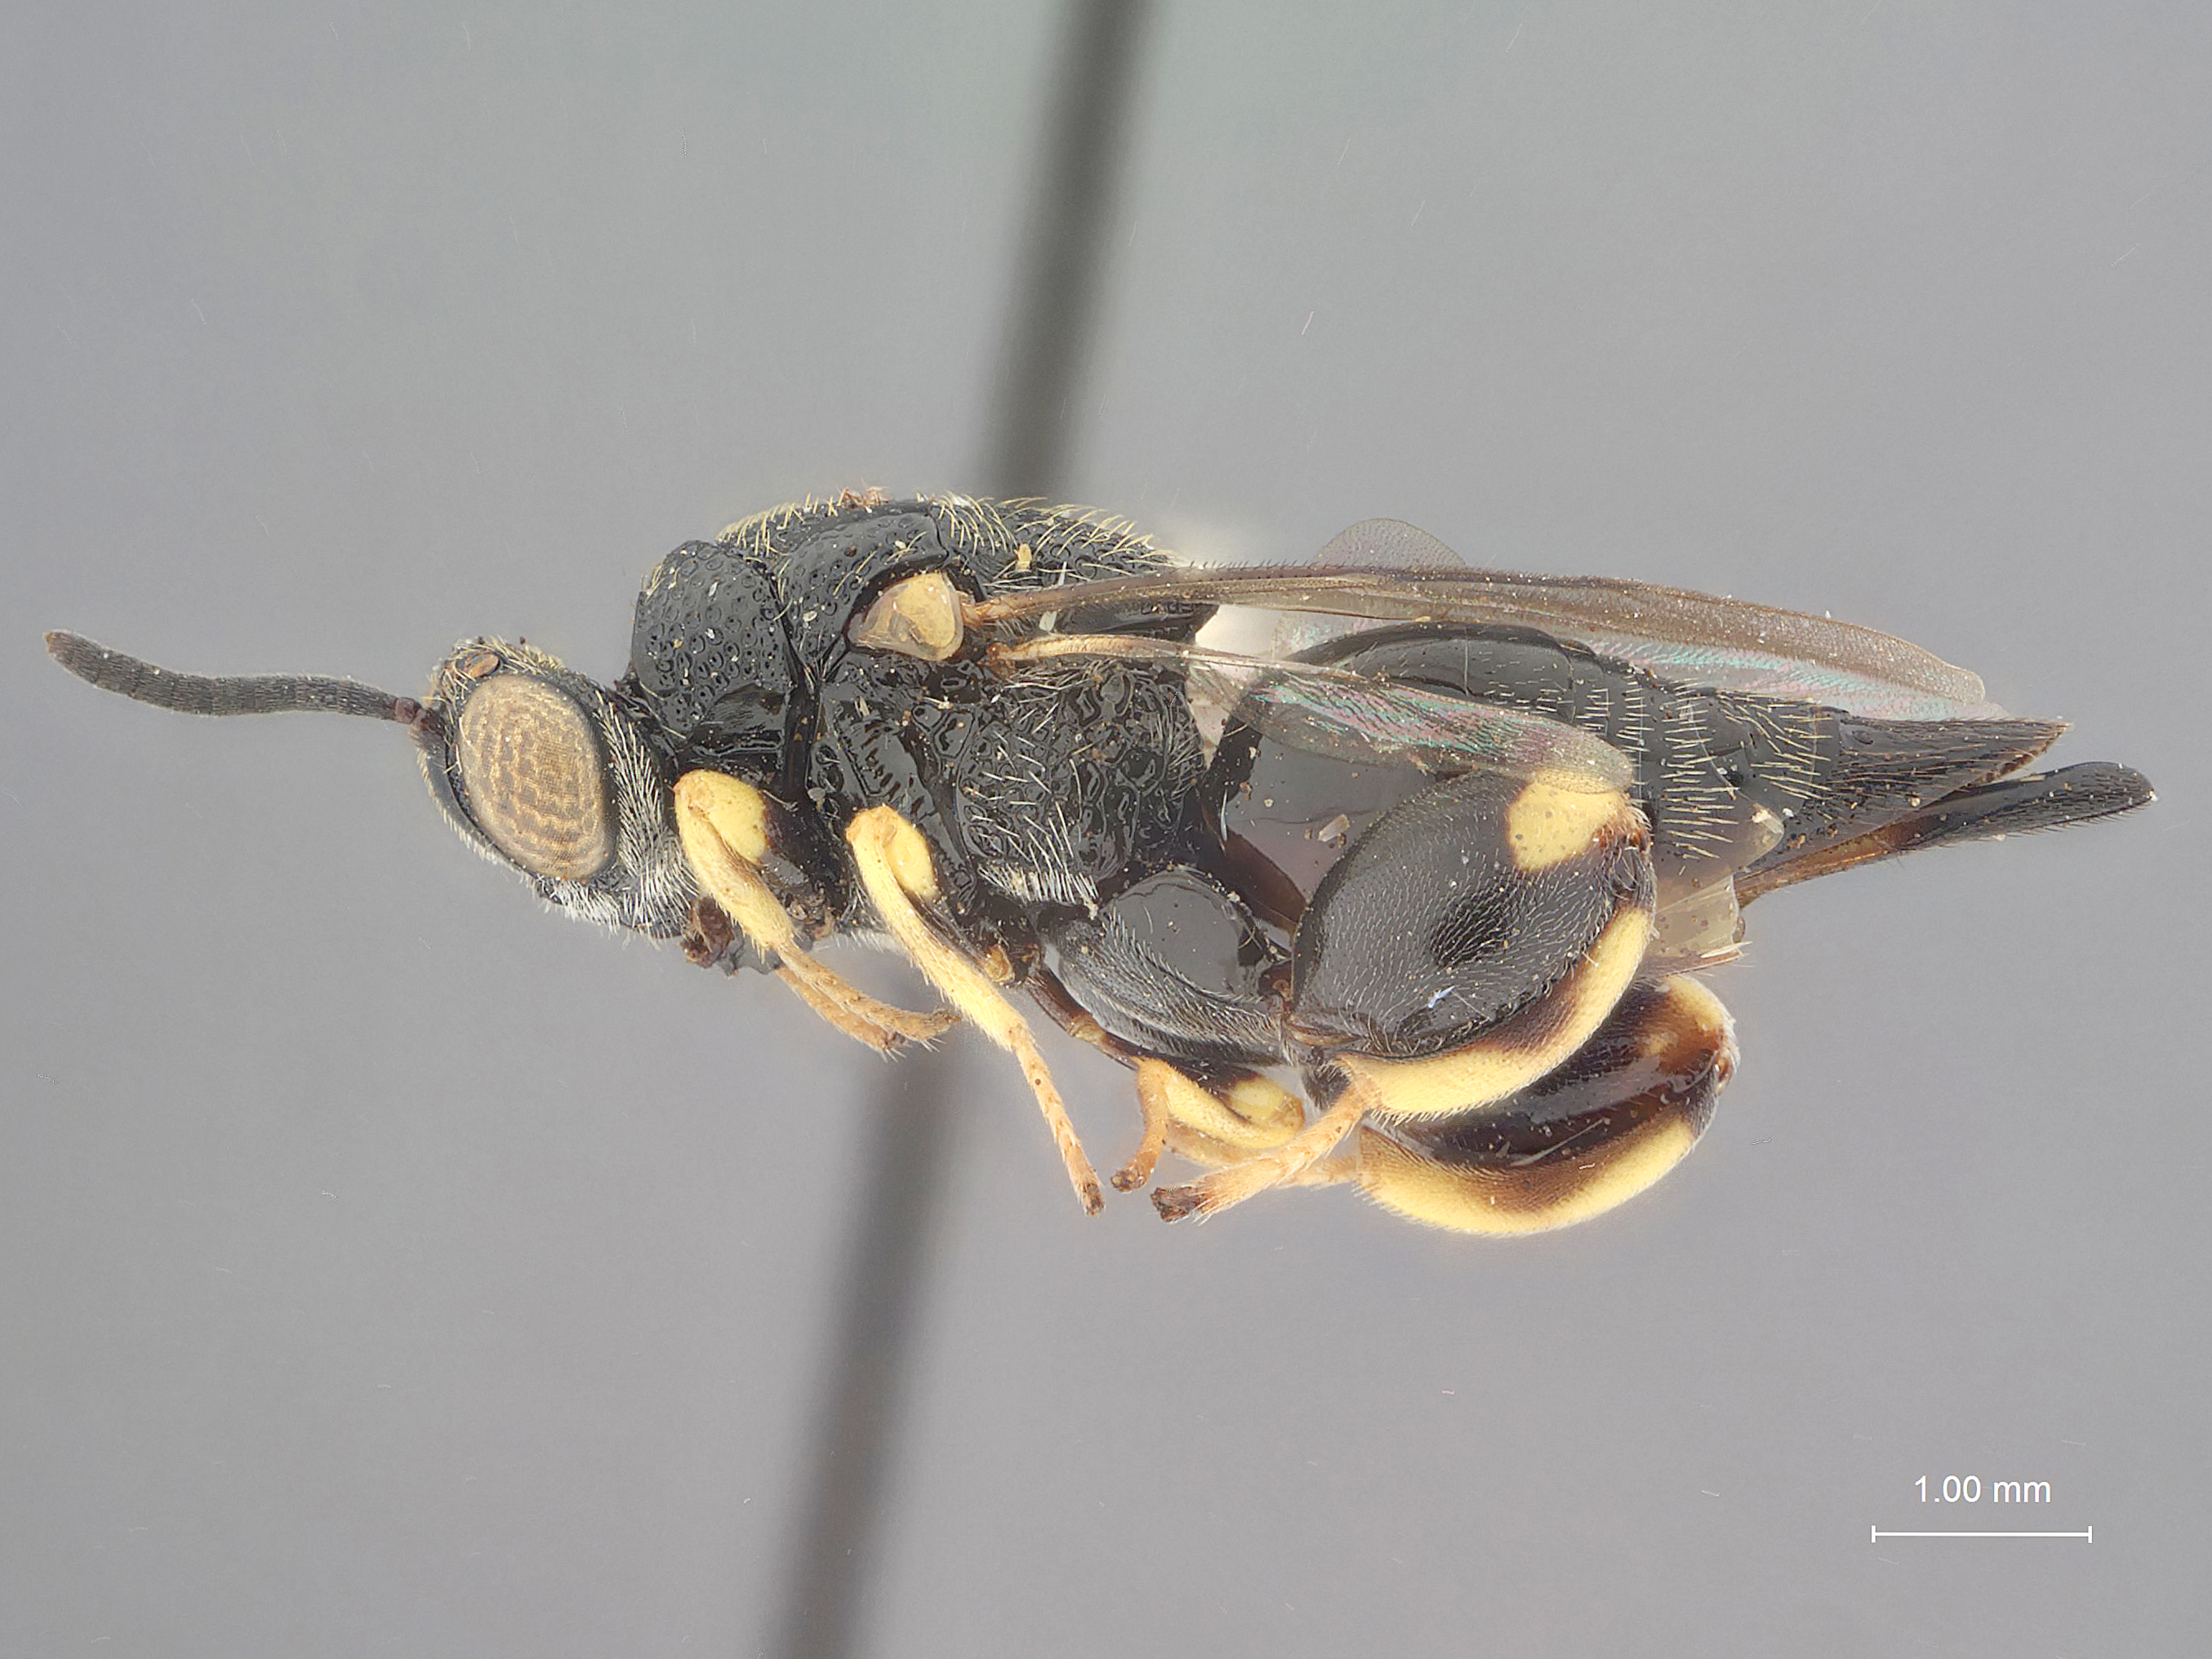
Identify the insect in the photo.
Thaumatelia grisselli
